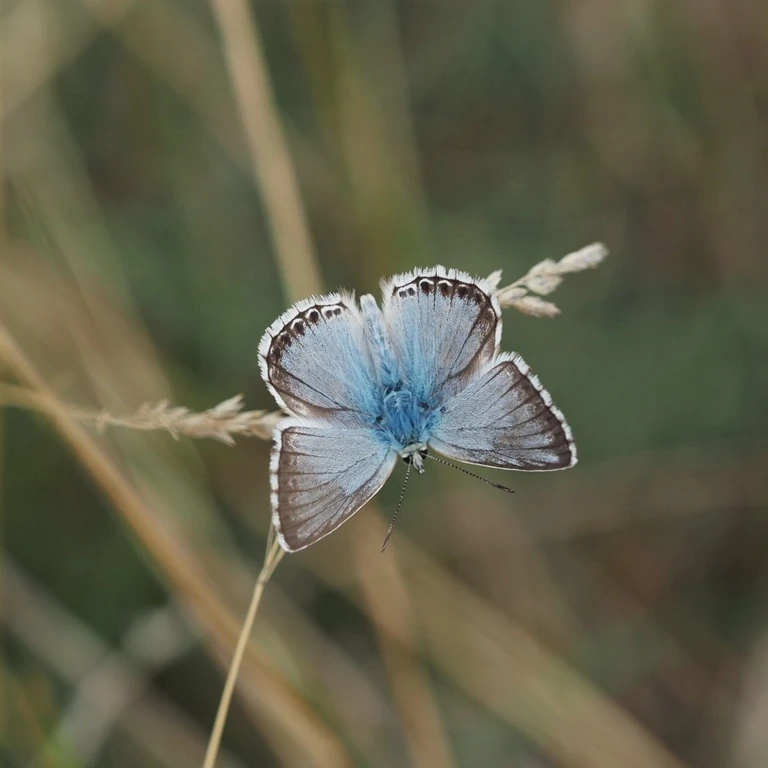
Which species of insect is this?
Lysandra coridon
